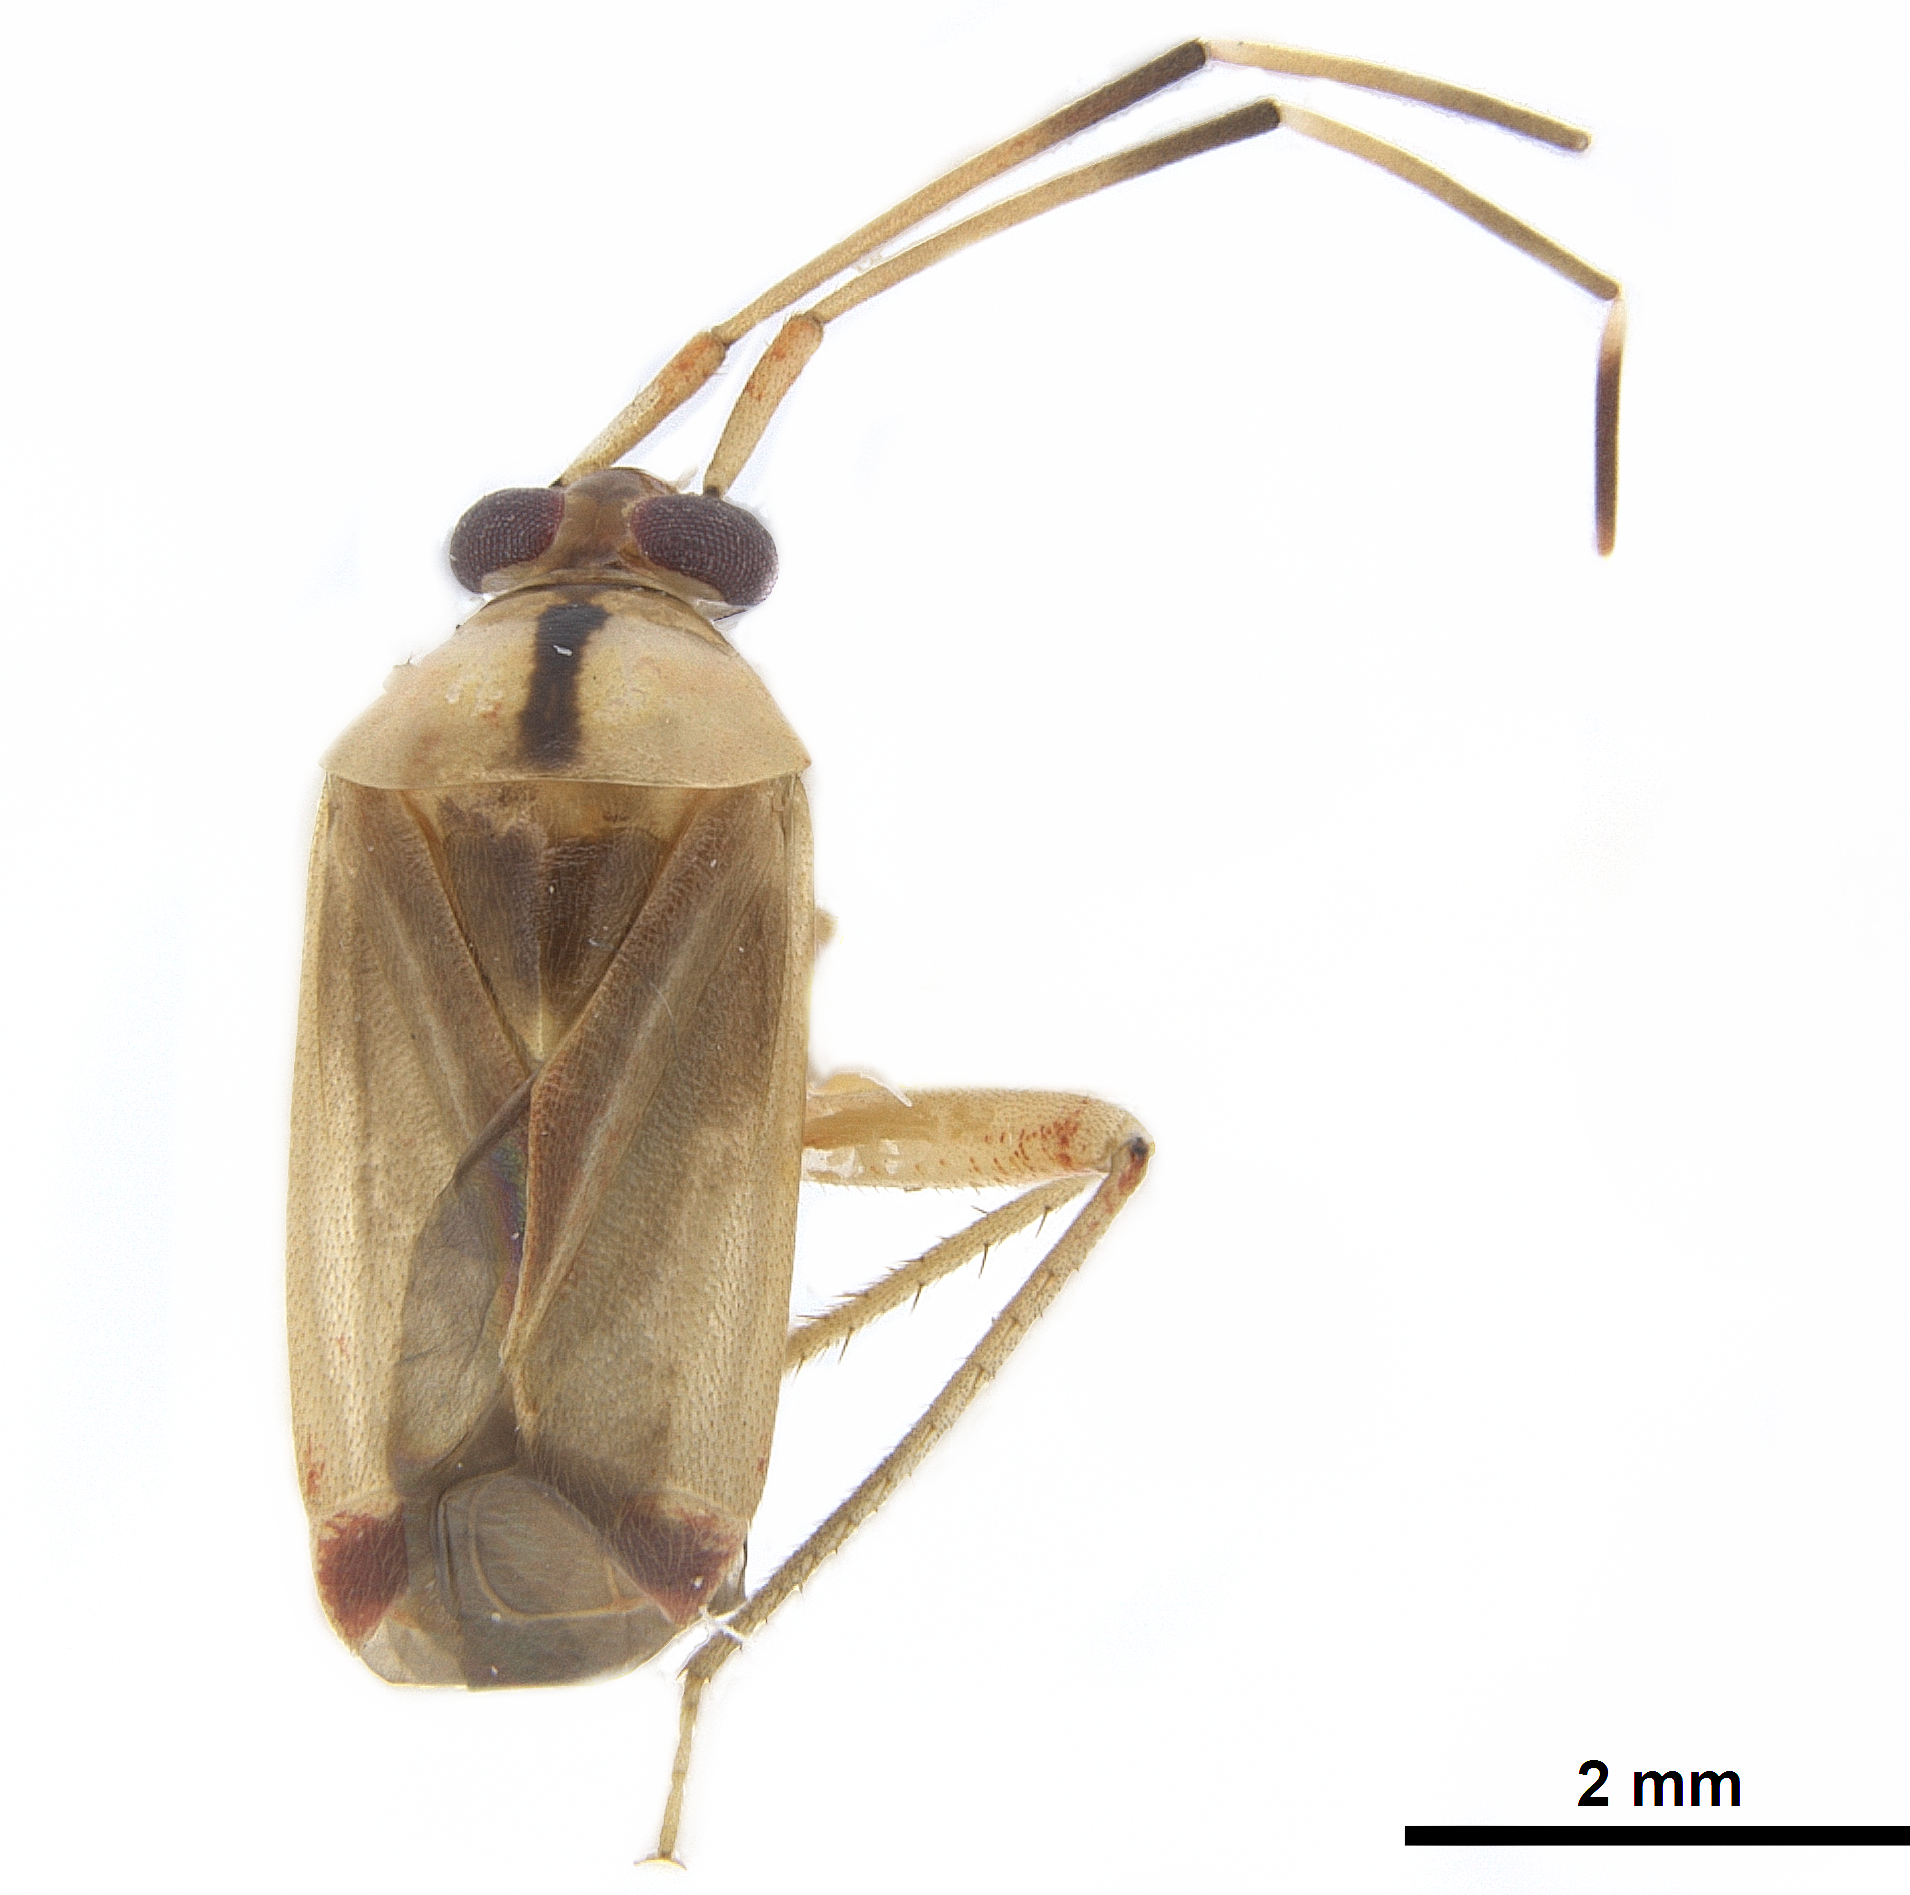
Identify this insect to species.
Megacoelum biseratensis
